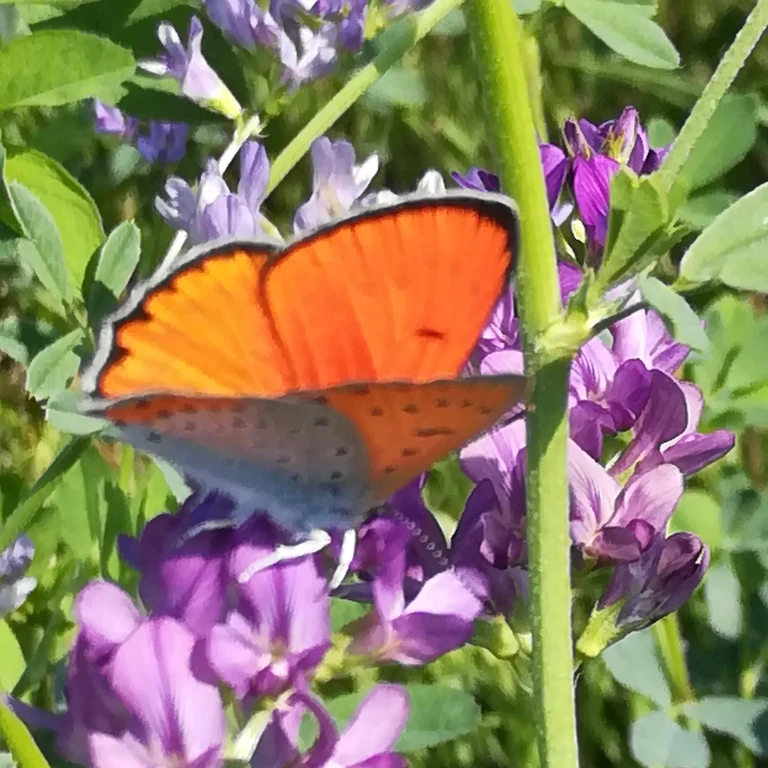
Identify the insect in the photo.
Lycaena dispar
